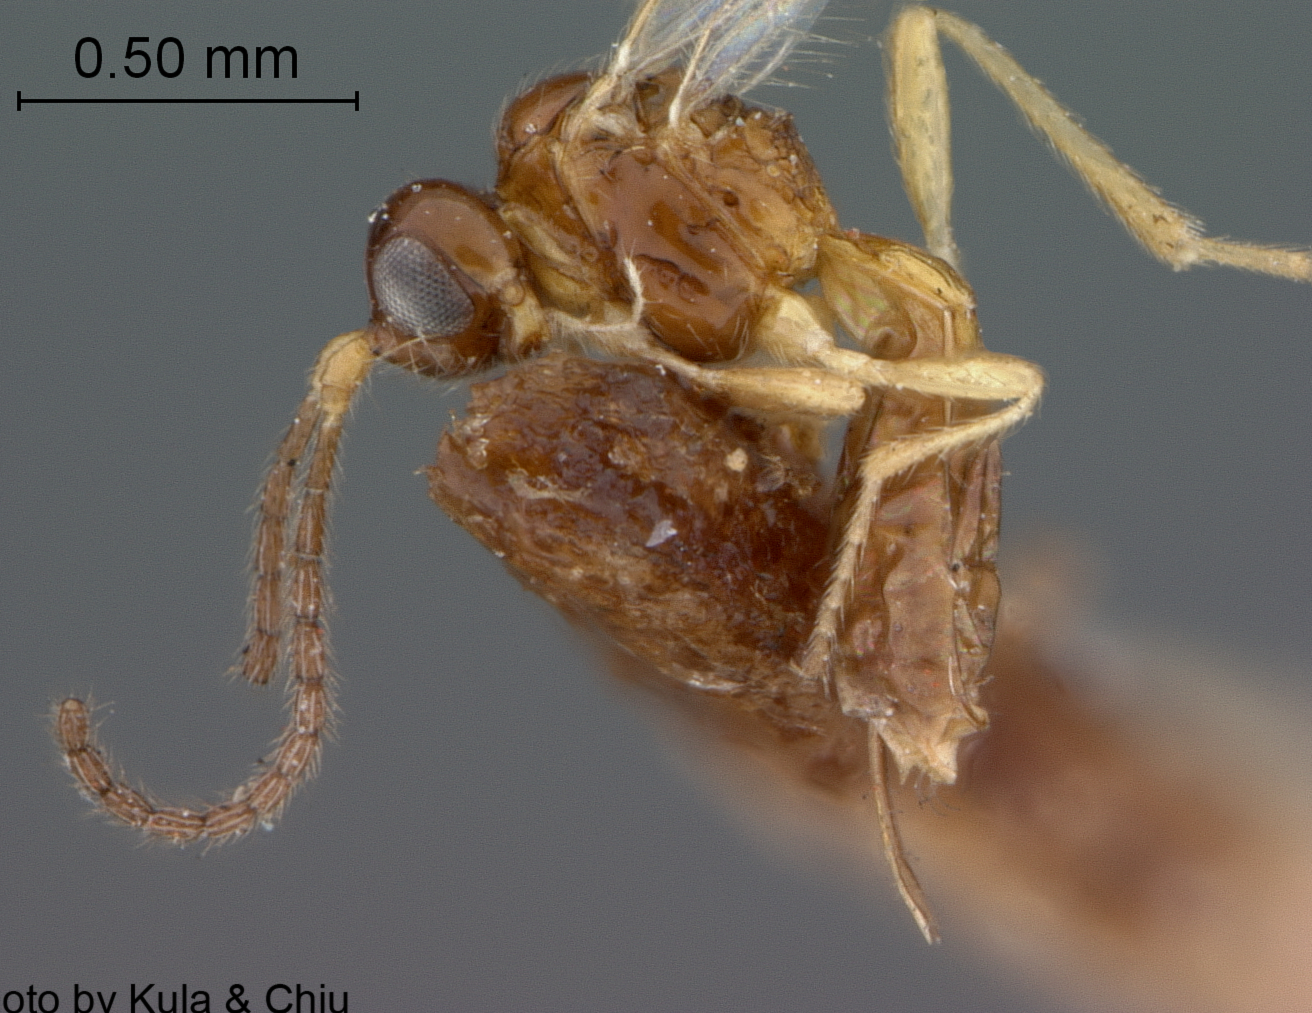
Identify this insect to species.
Aspilota claricornis
